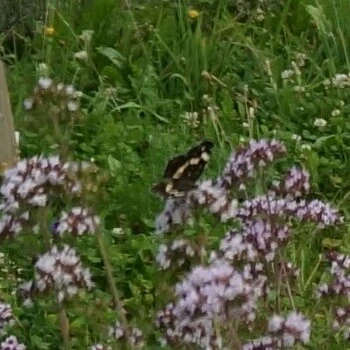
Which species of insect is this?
Araschnia levana
